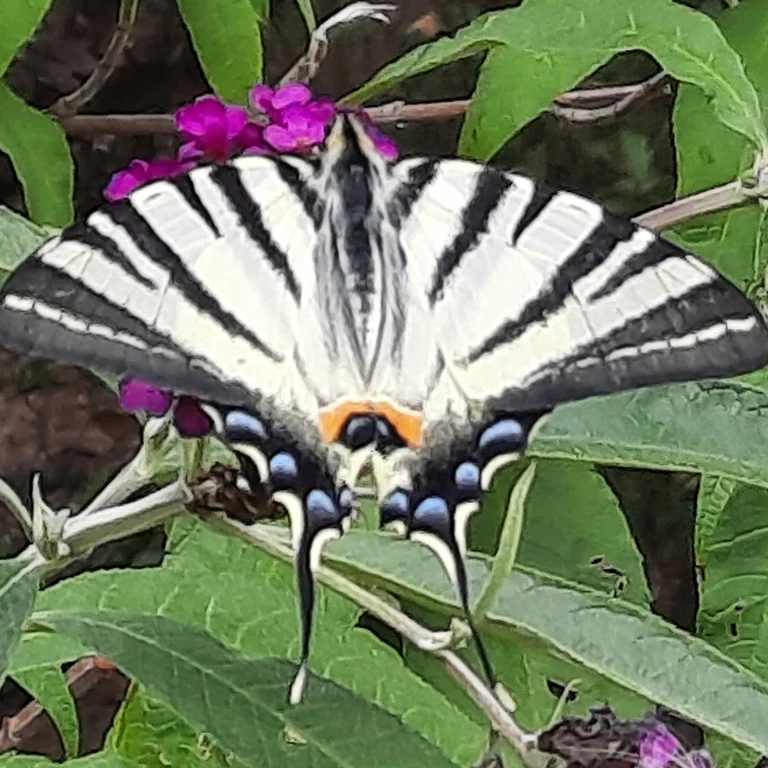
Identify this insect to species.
Iphiclides podalirius
